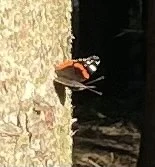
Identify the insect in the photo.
Vanessa atalanta
